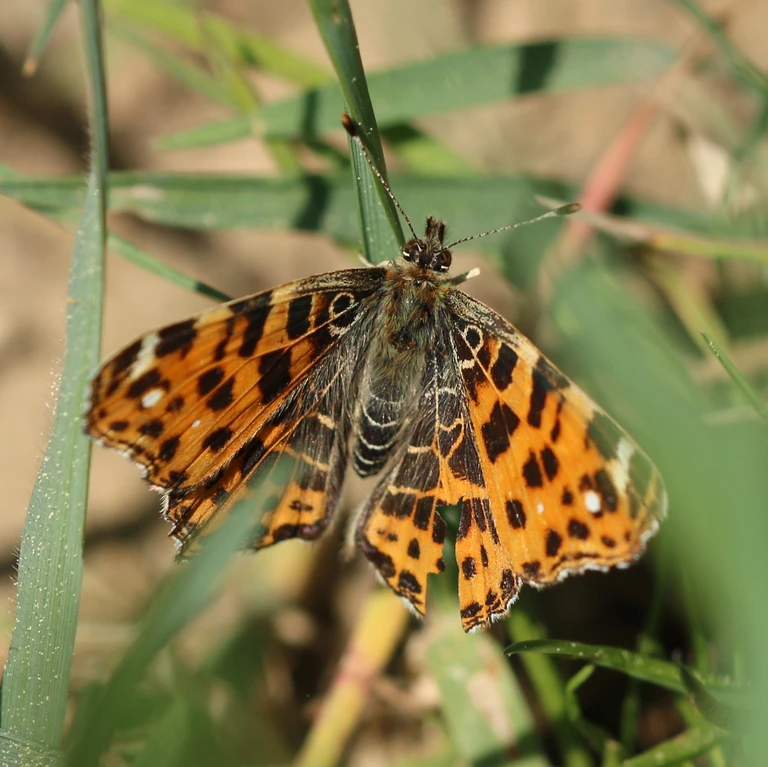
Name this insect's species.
Araschnia levana
